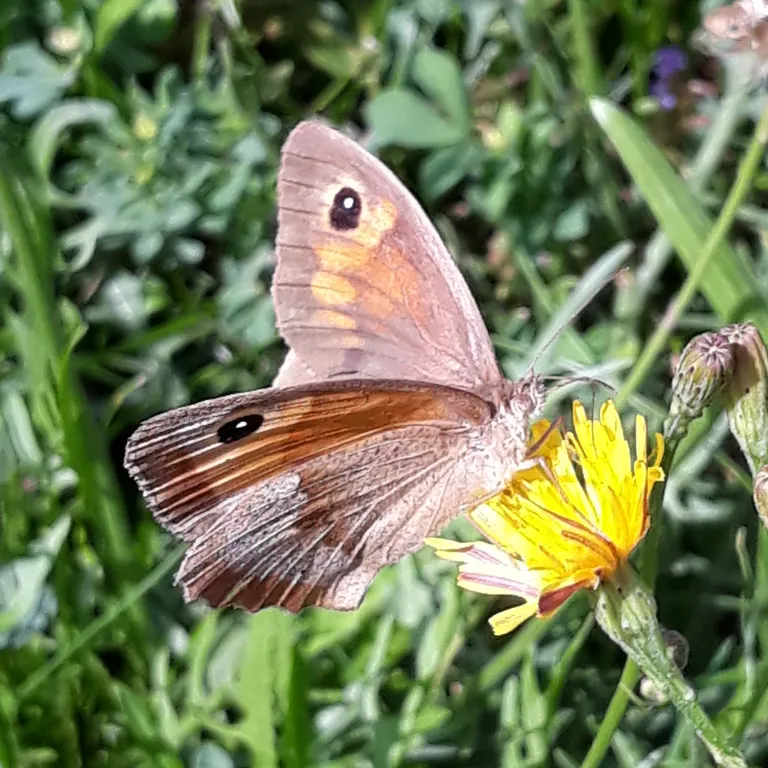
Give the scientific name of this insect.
Maniola jurtina
